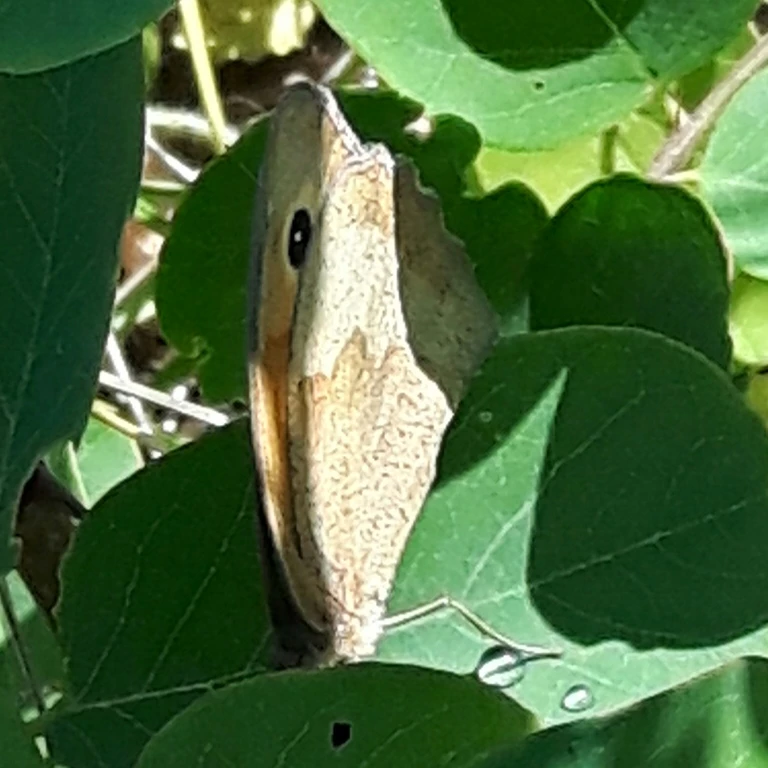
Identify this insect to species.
Maniola jurtina
